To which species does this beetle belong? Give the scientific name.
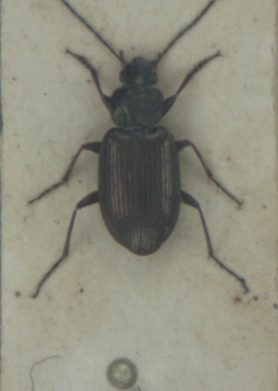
Agonum muelleri
